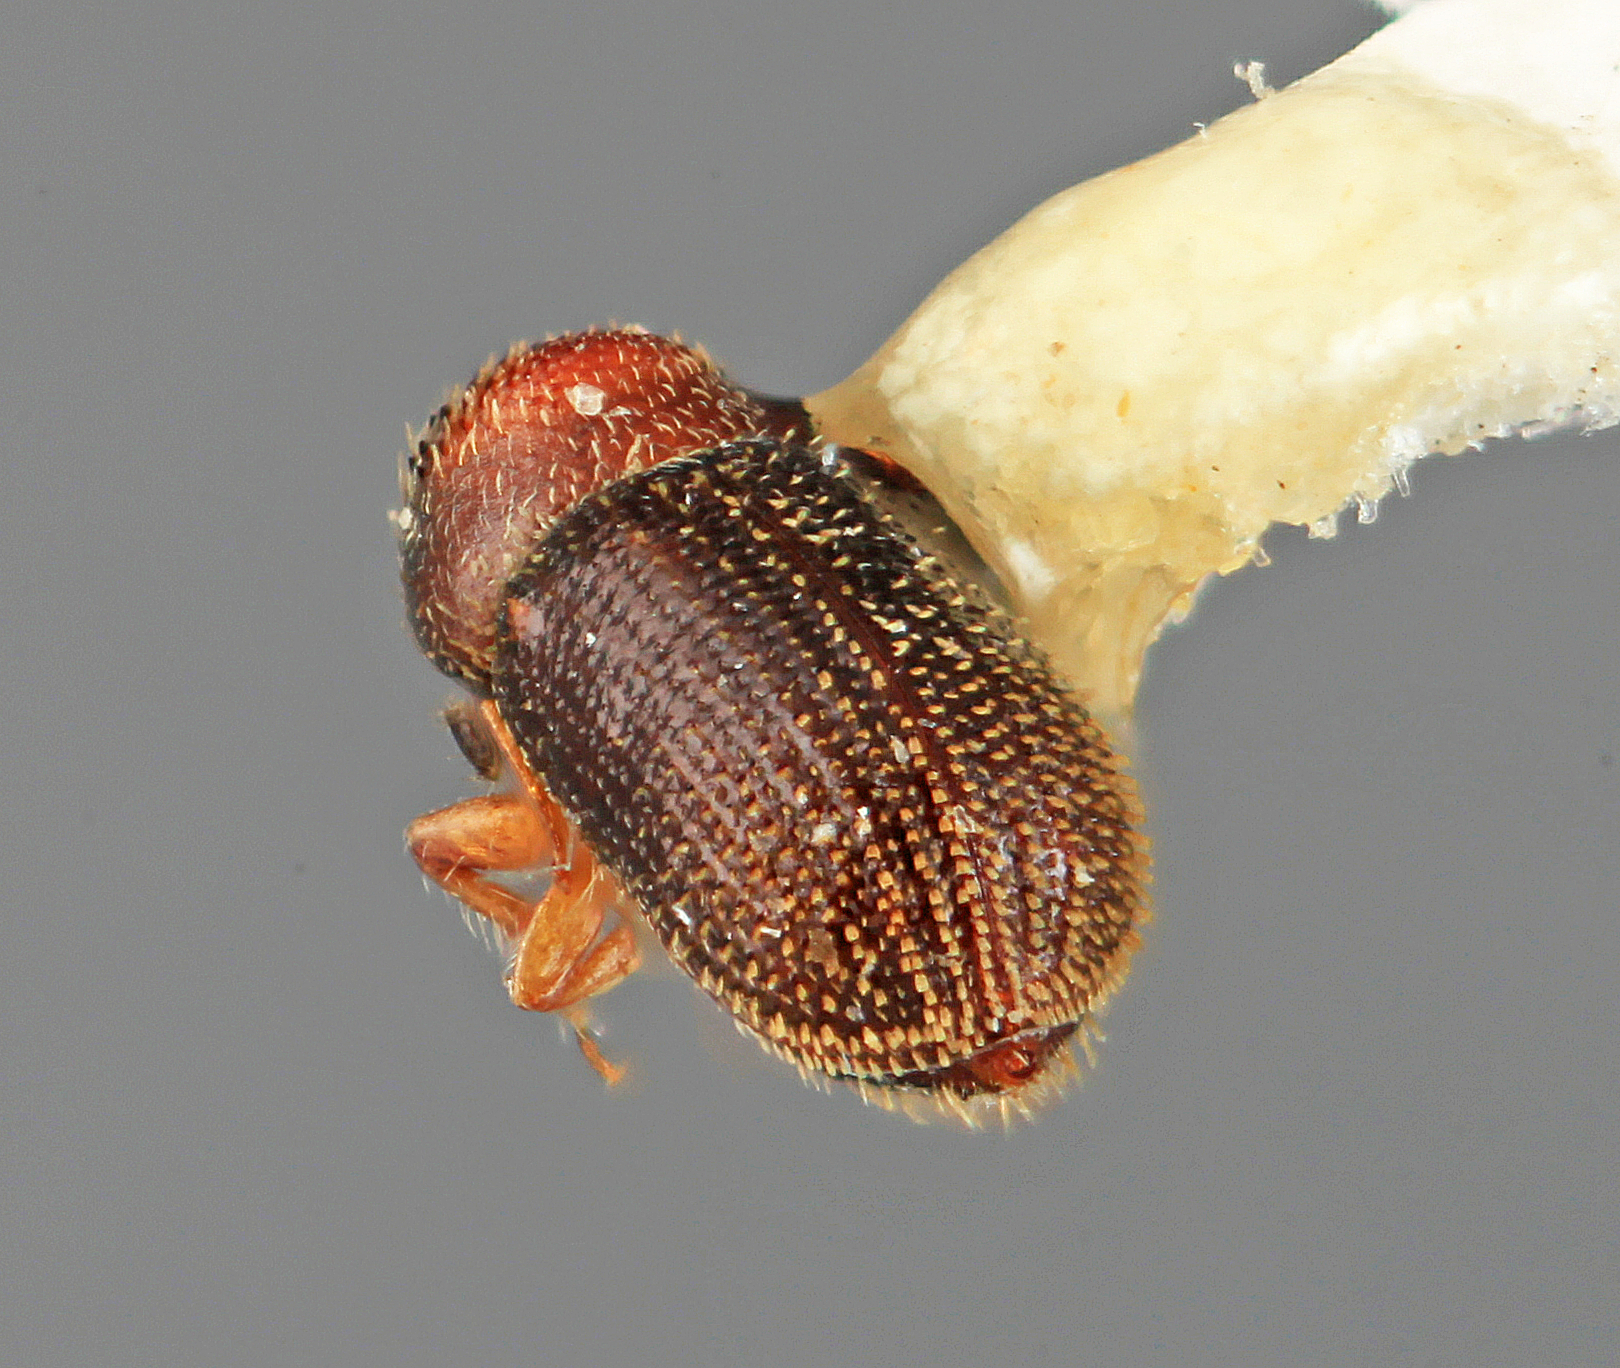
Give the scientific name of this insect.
Thysanoes subulatus (also Cryptulocleptus subulatus)
